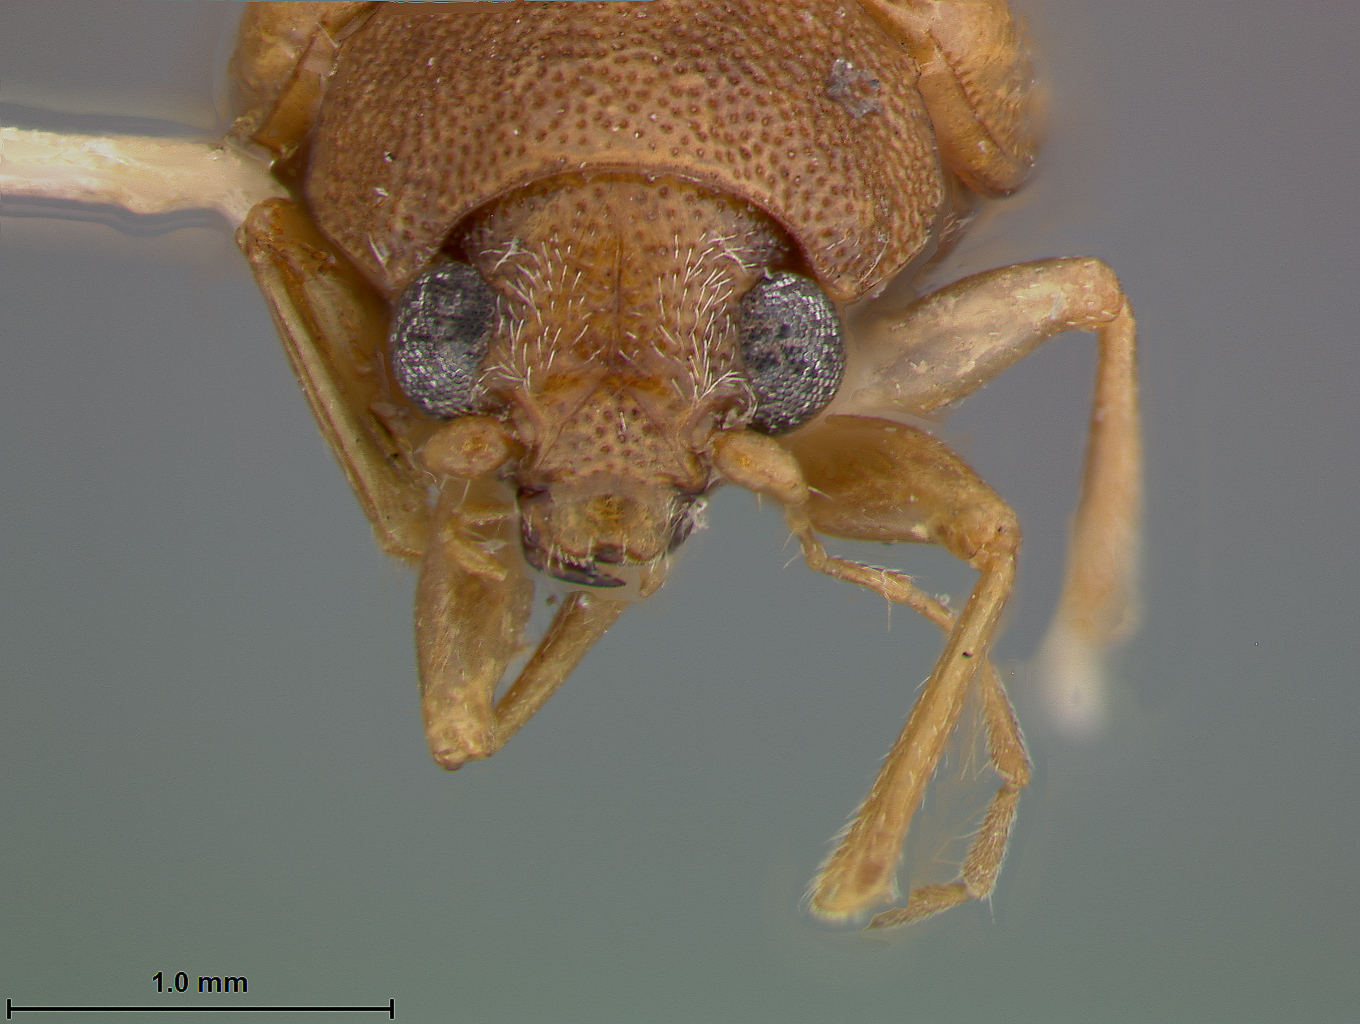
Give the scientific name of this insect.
Colaspis keyensis
